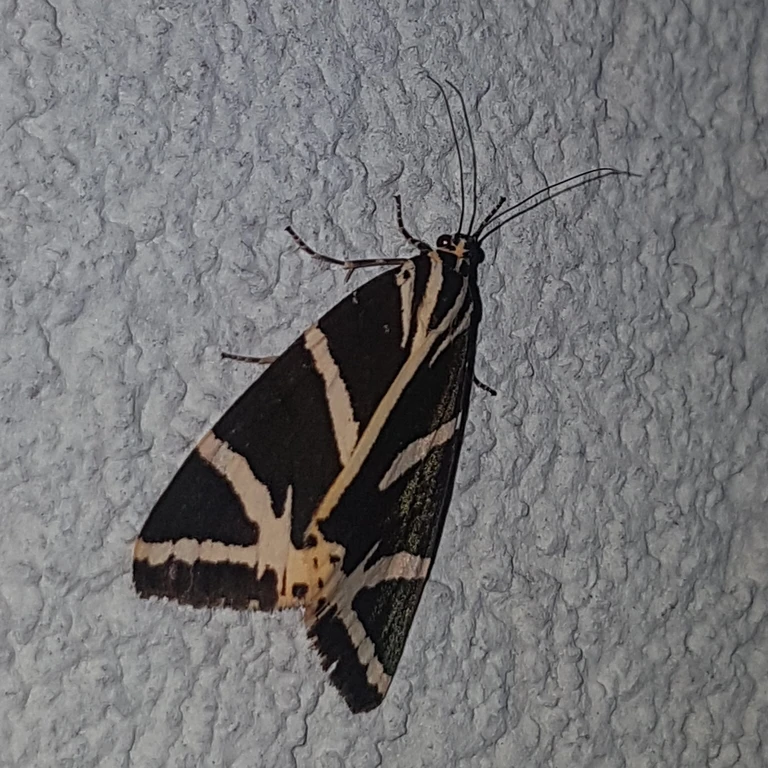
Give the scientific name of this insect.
Euplagia quadripunctaria
